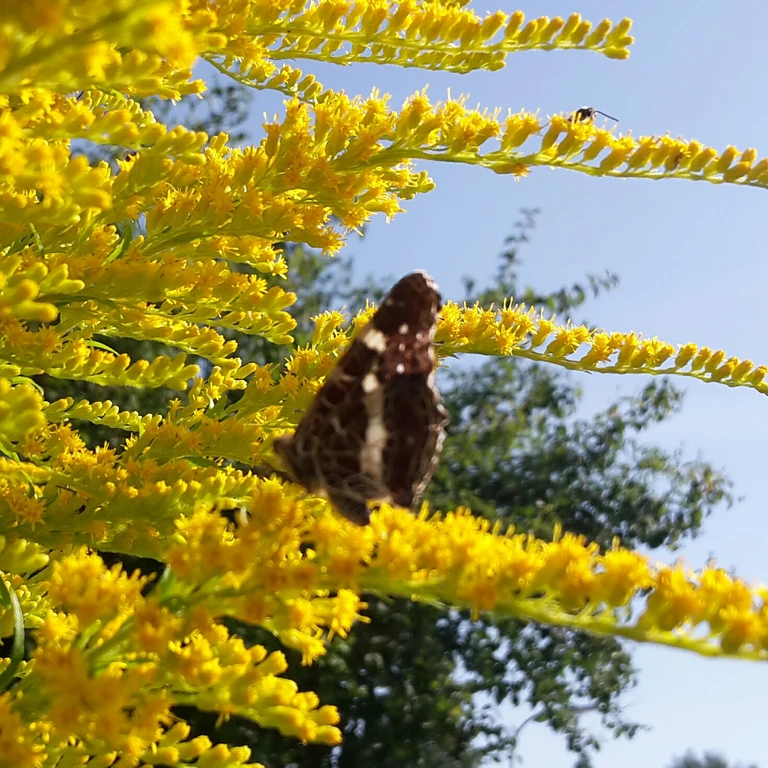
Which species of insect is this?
Araschnia levana
